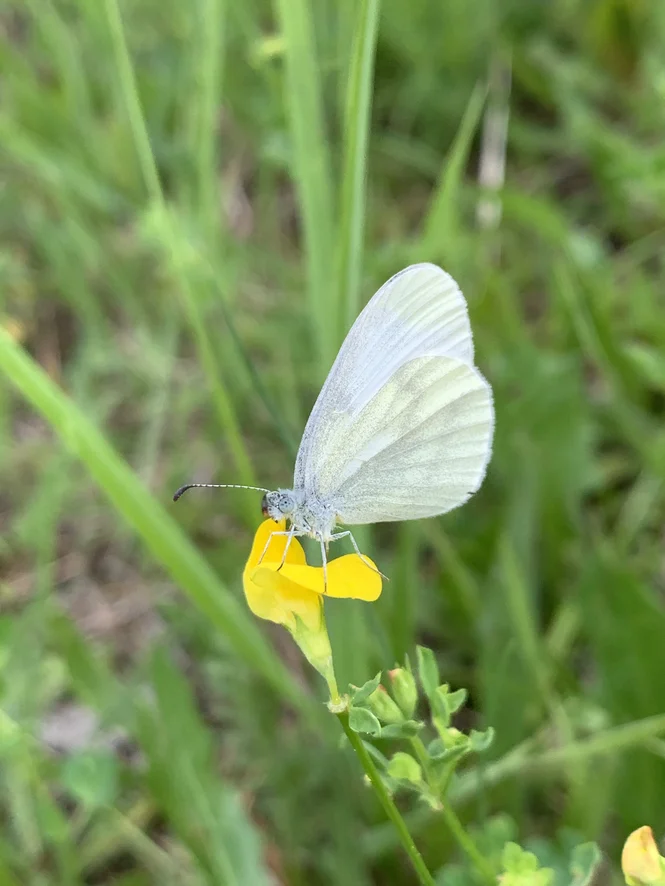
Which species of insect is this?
Leptidea sinapis/juvernica
